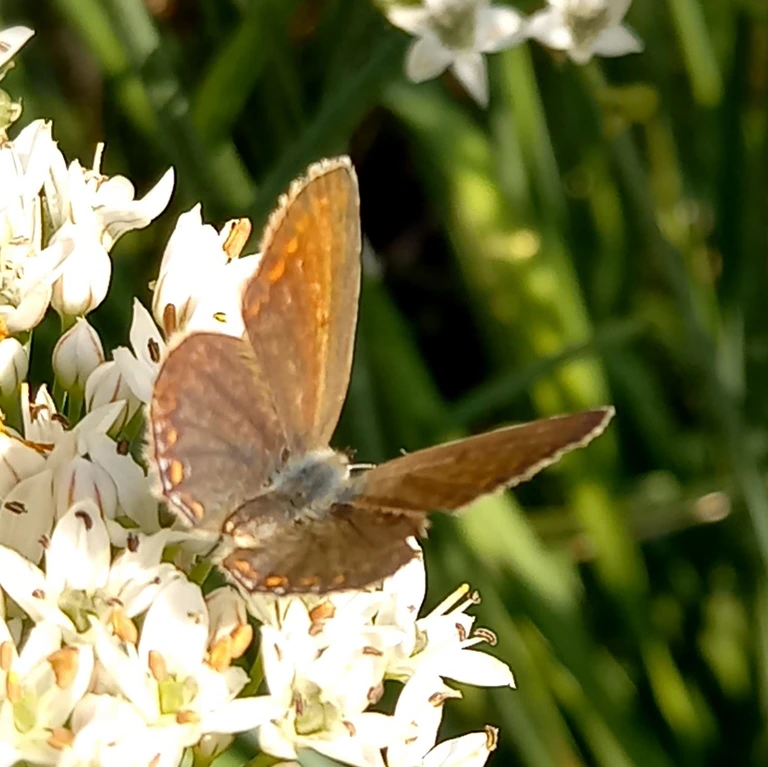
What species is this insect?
Polyommatus icarus
